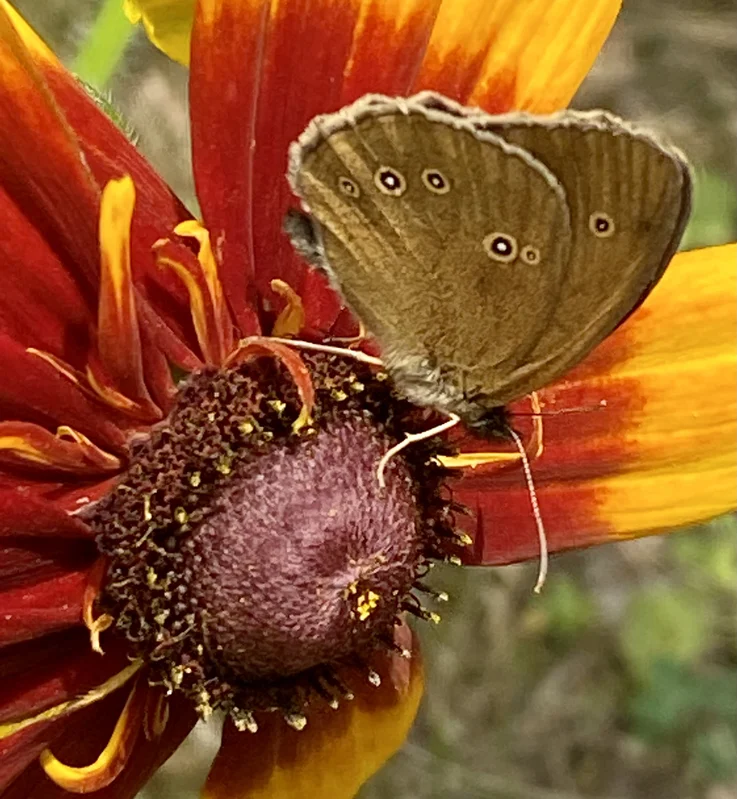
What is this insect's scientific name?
Aphantopus hyperantus
